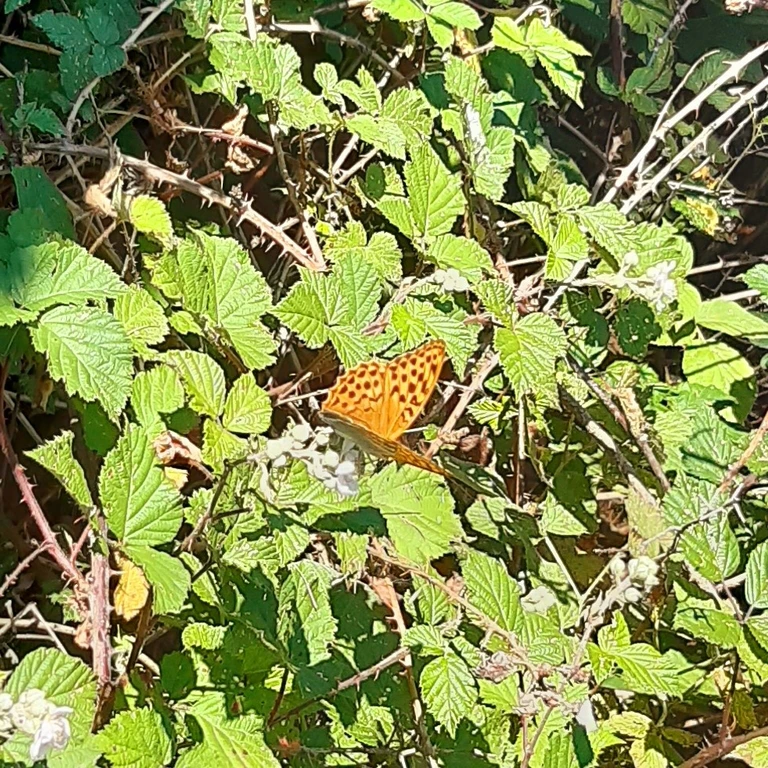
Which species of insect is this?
Argynnis paphia
